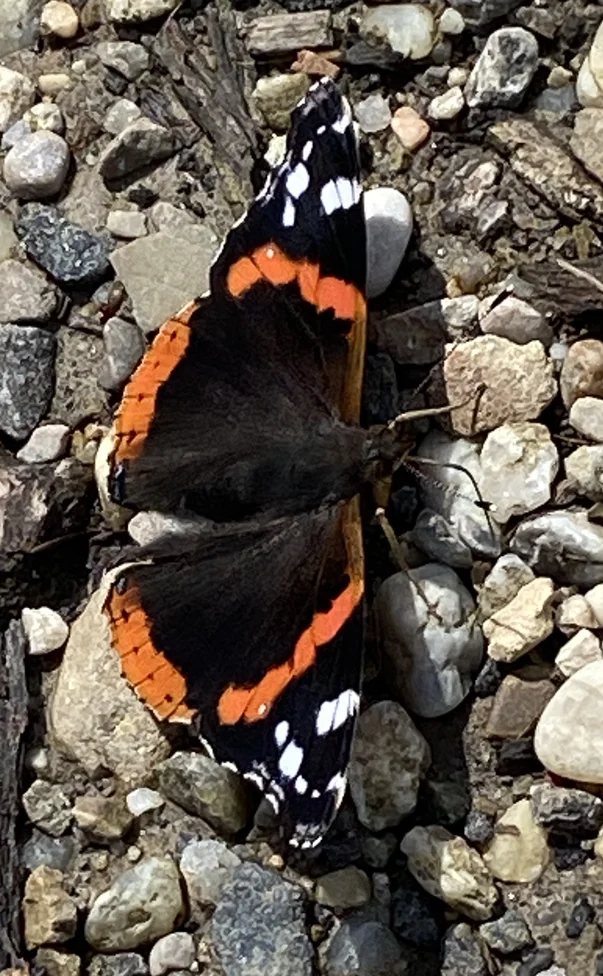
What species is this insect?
Vanessa atalanta
